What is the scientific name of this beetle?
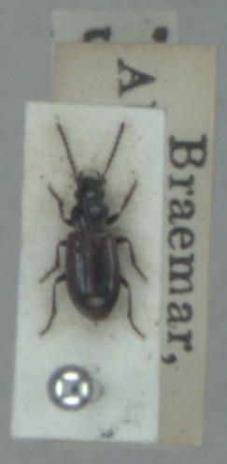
Dicheirotrichus cognatus
